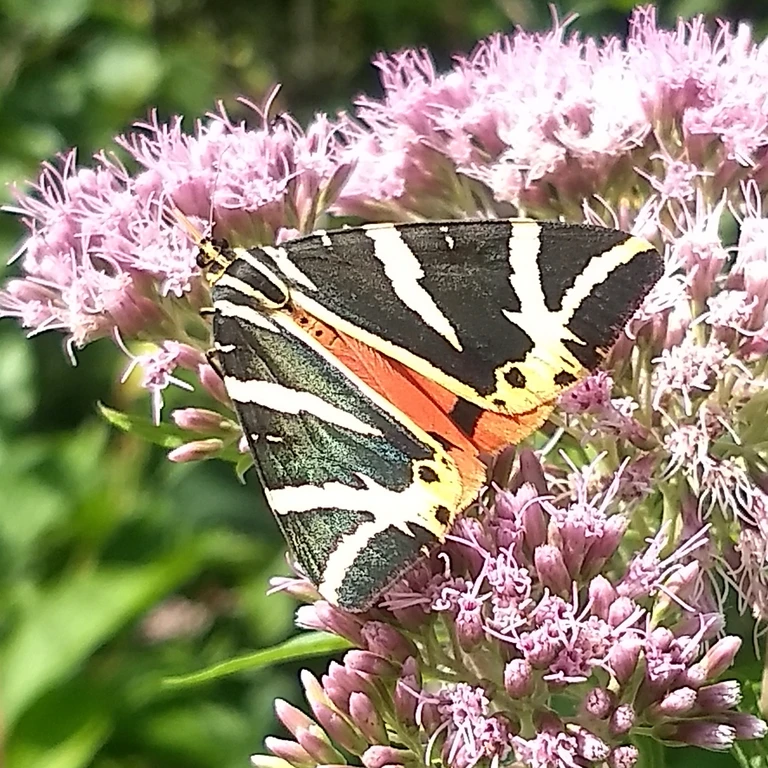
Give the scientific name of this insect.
Euplagia quadripunctaria
